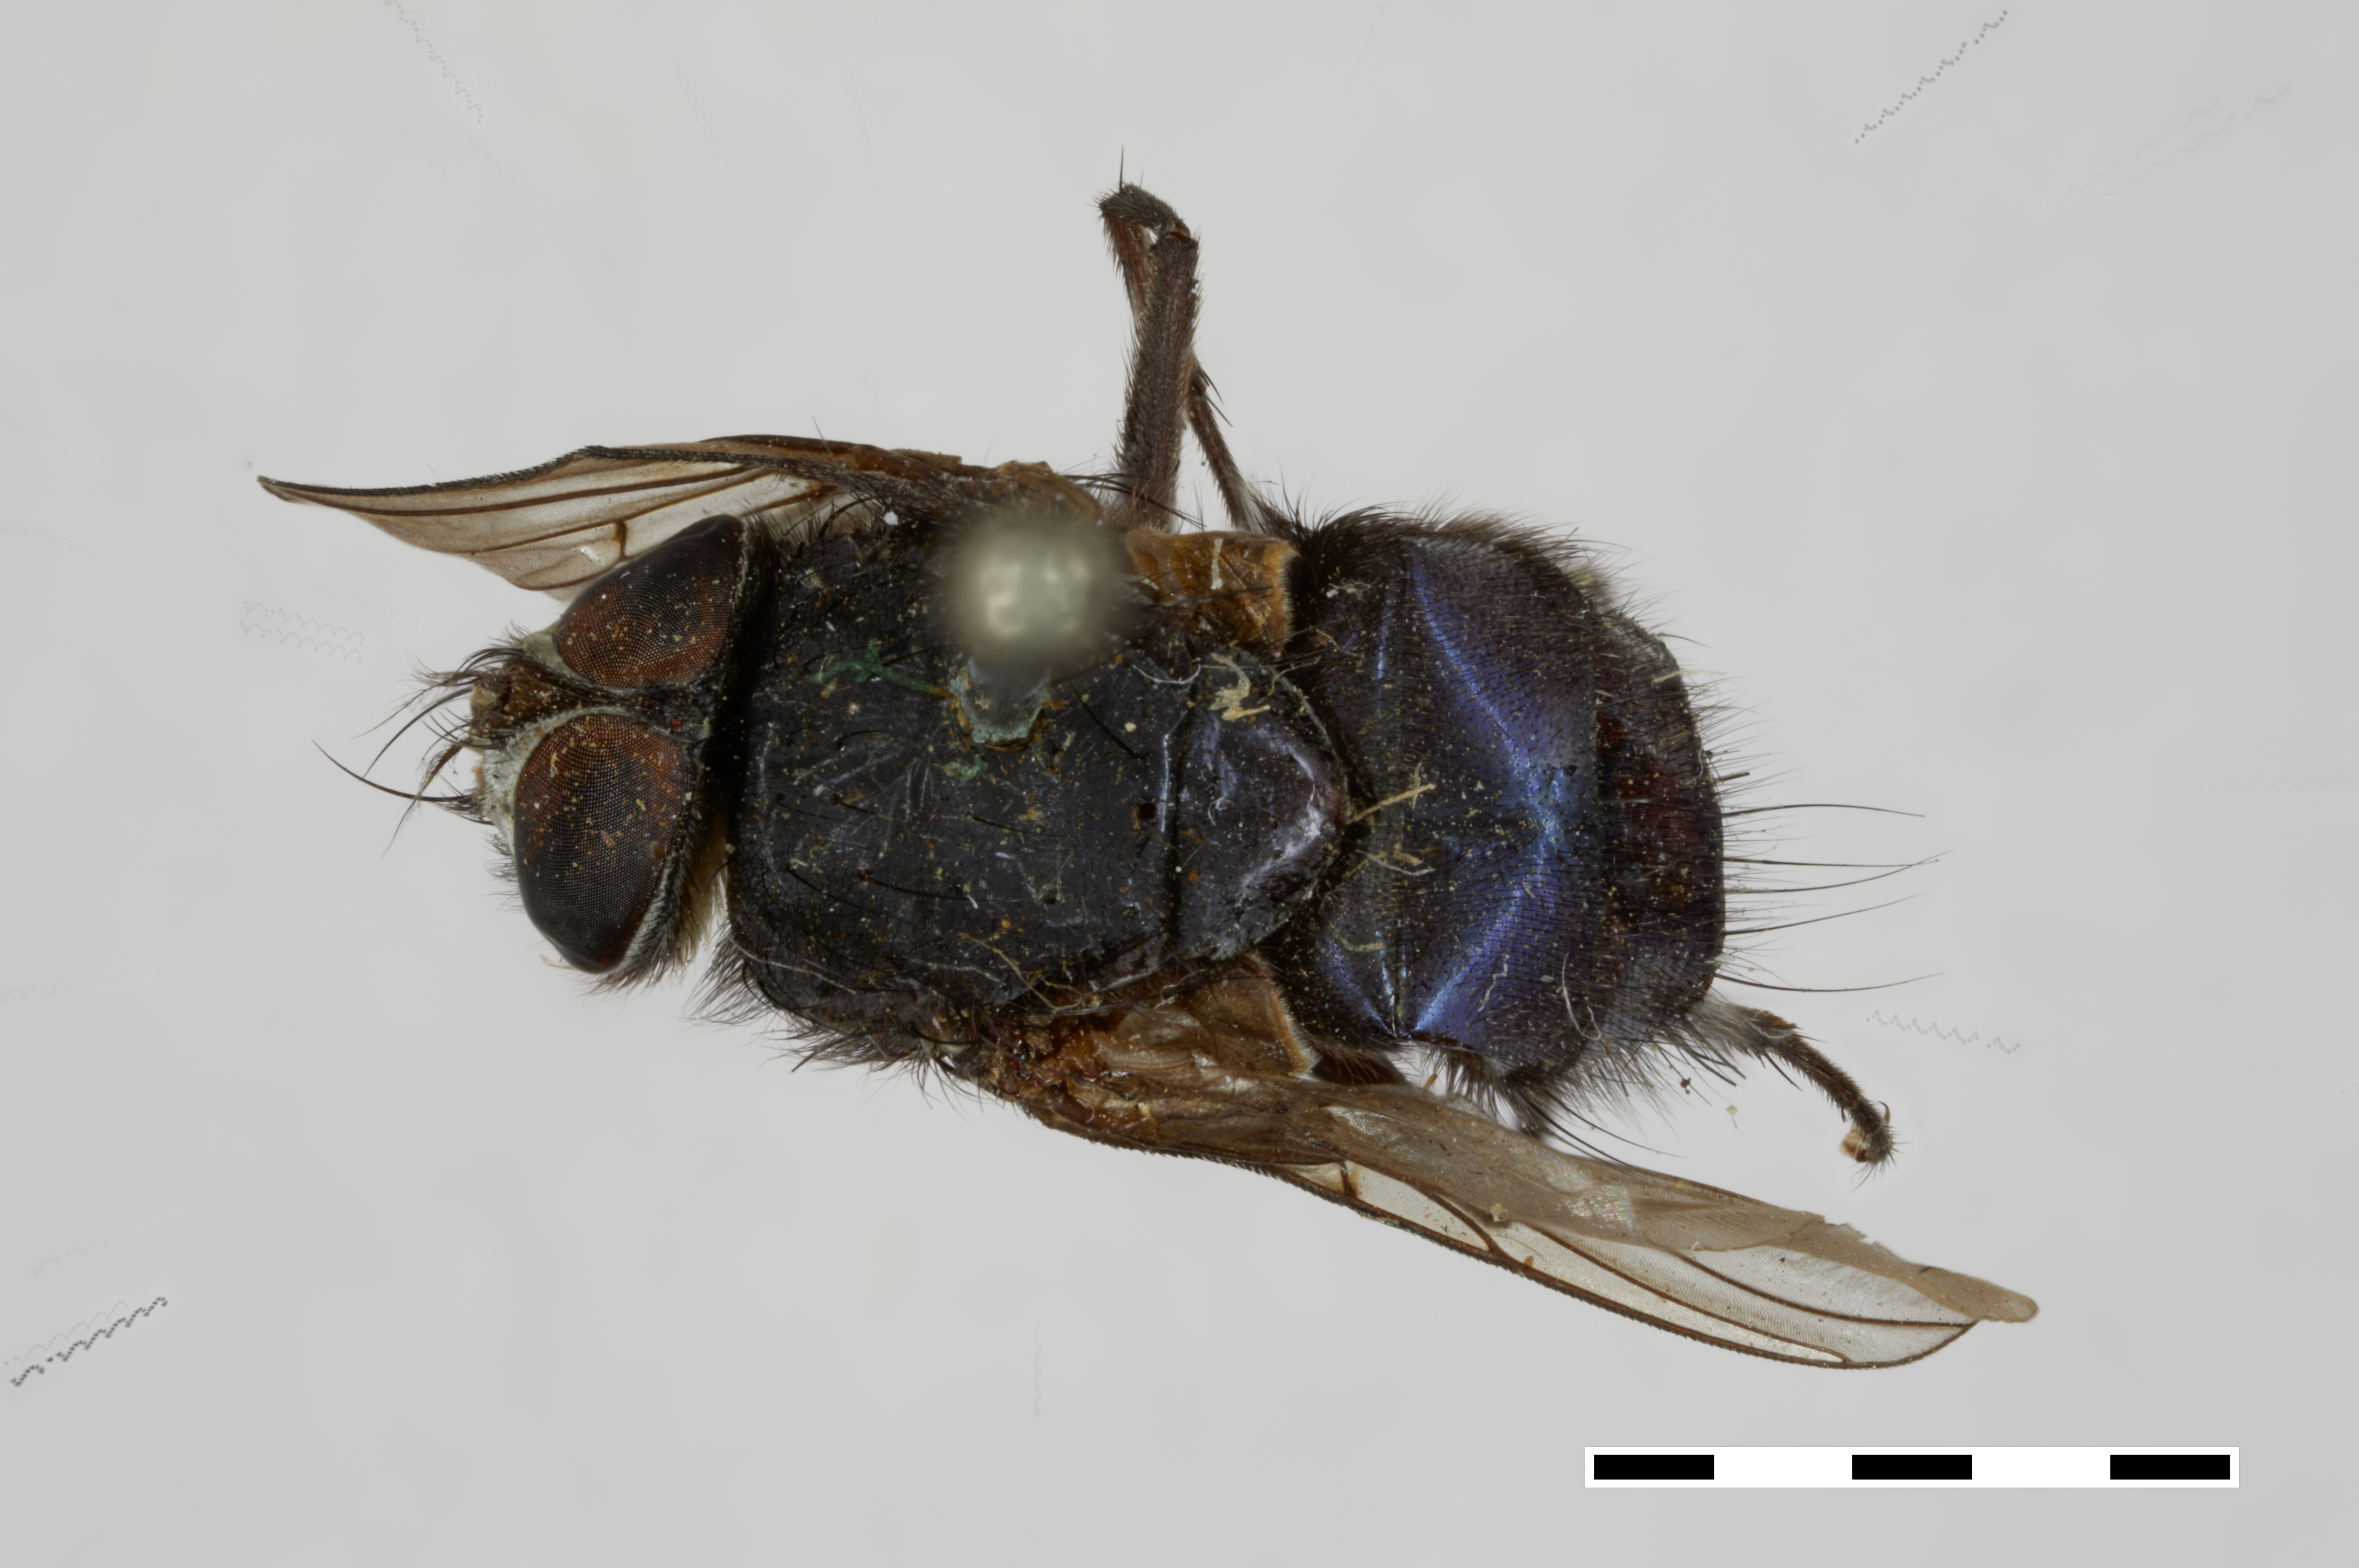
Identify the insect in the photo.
Calliphora morticia
